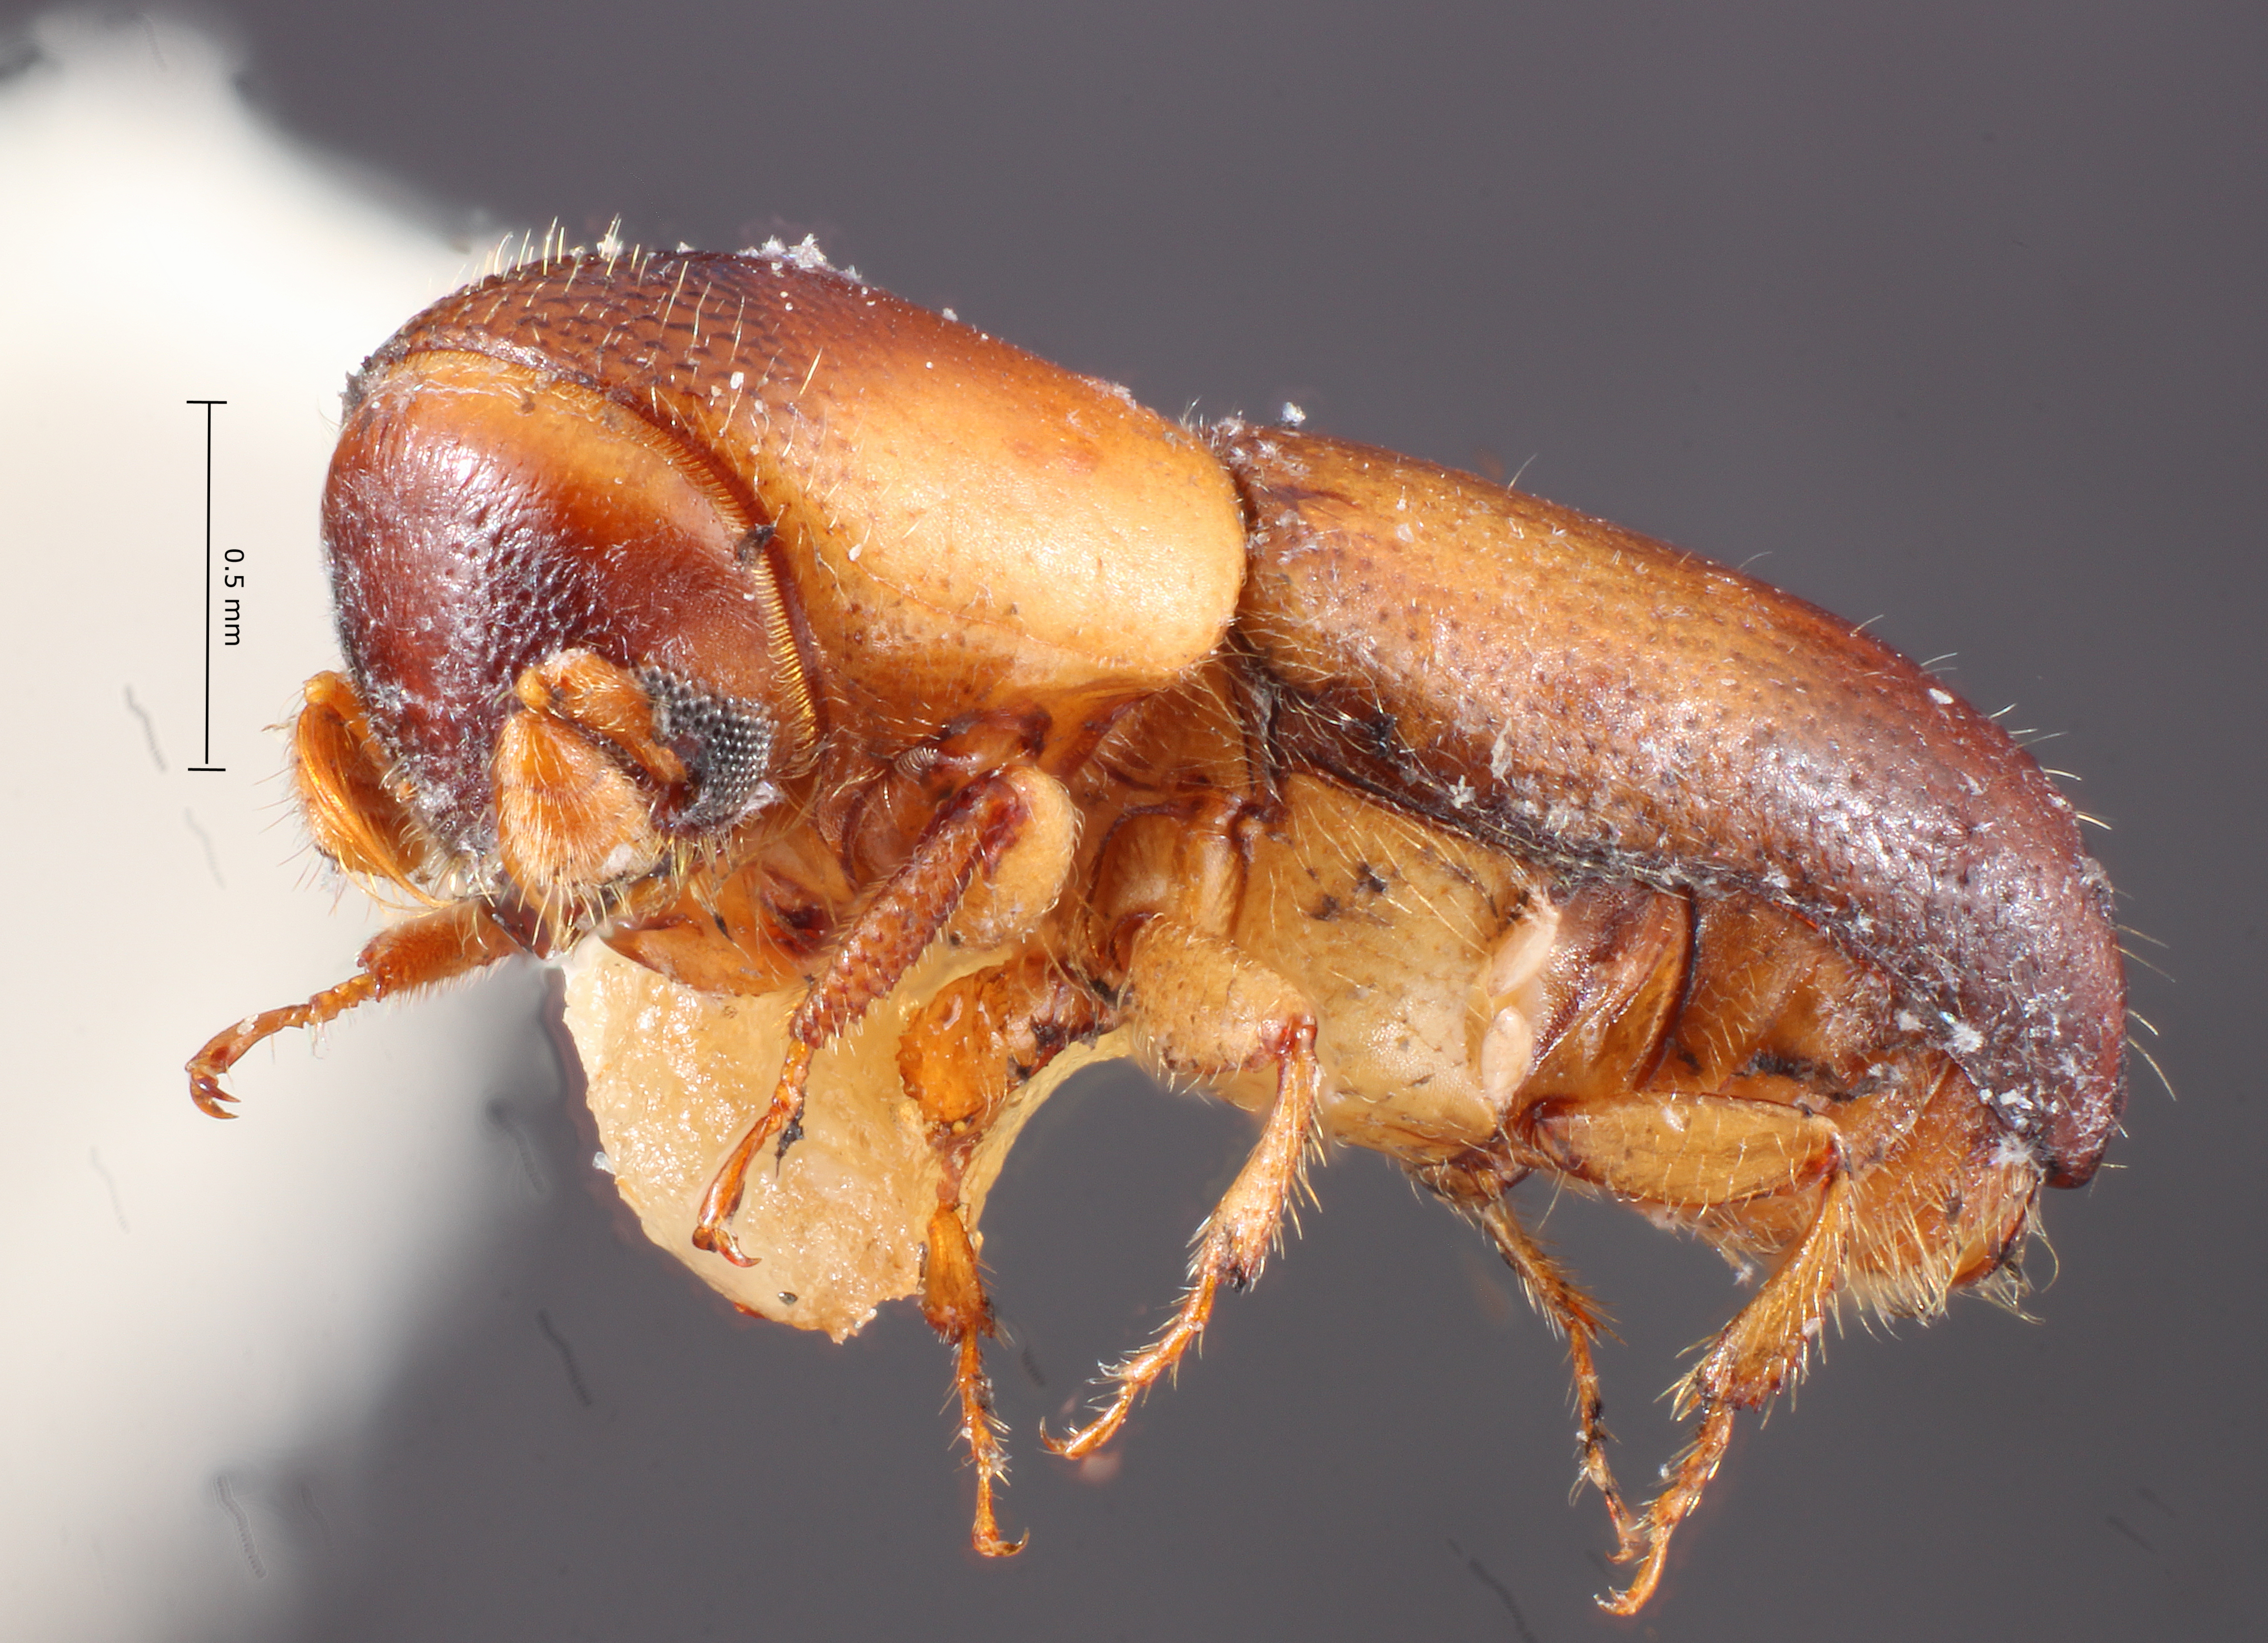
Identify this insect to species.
Monarthrum hondurensis
